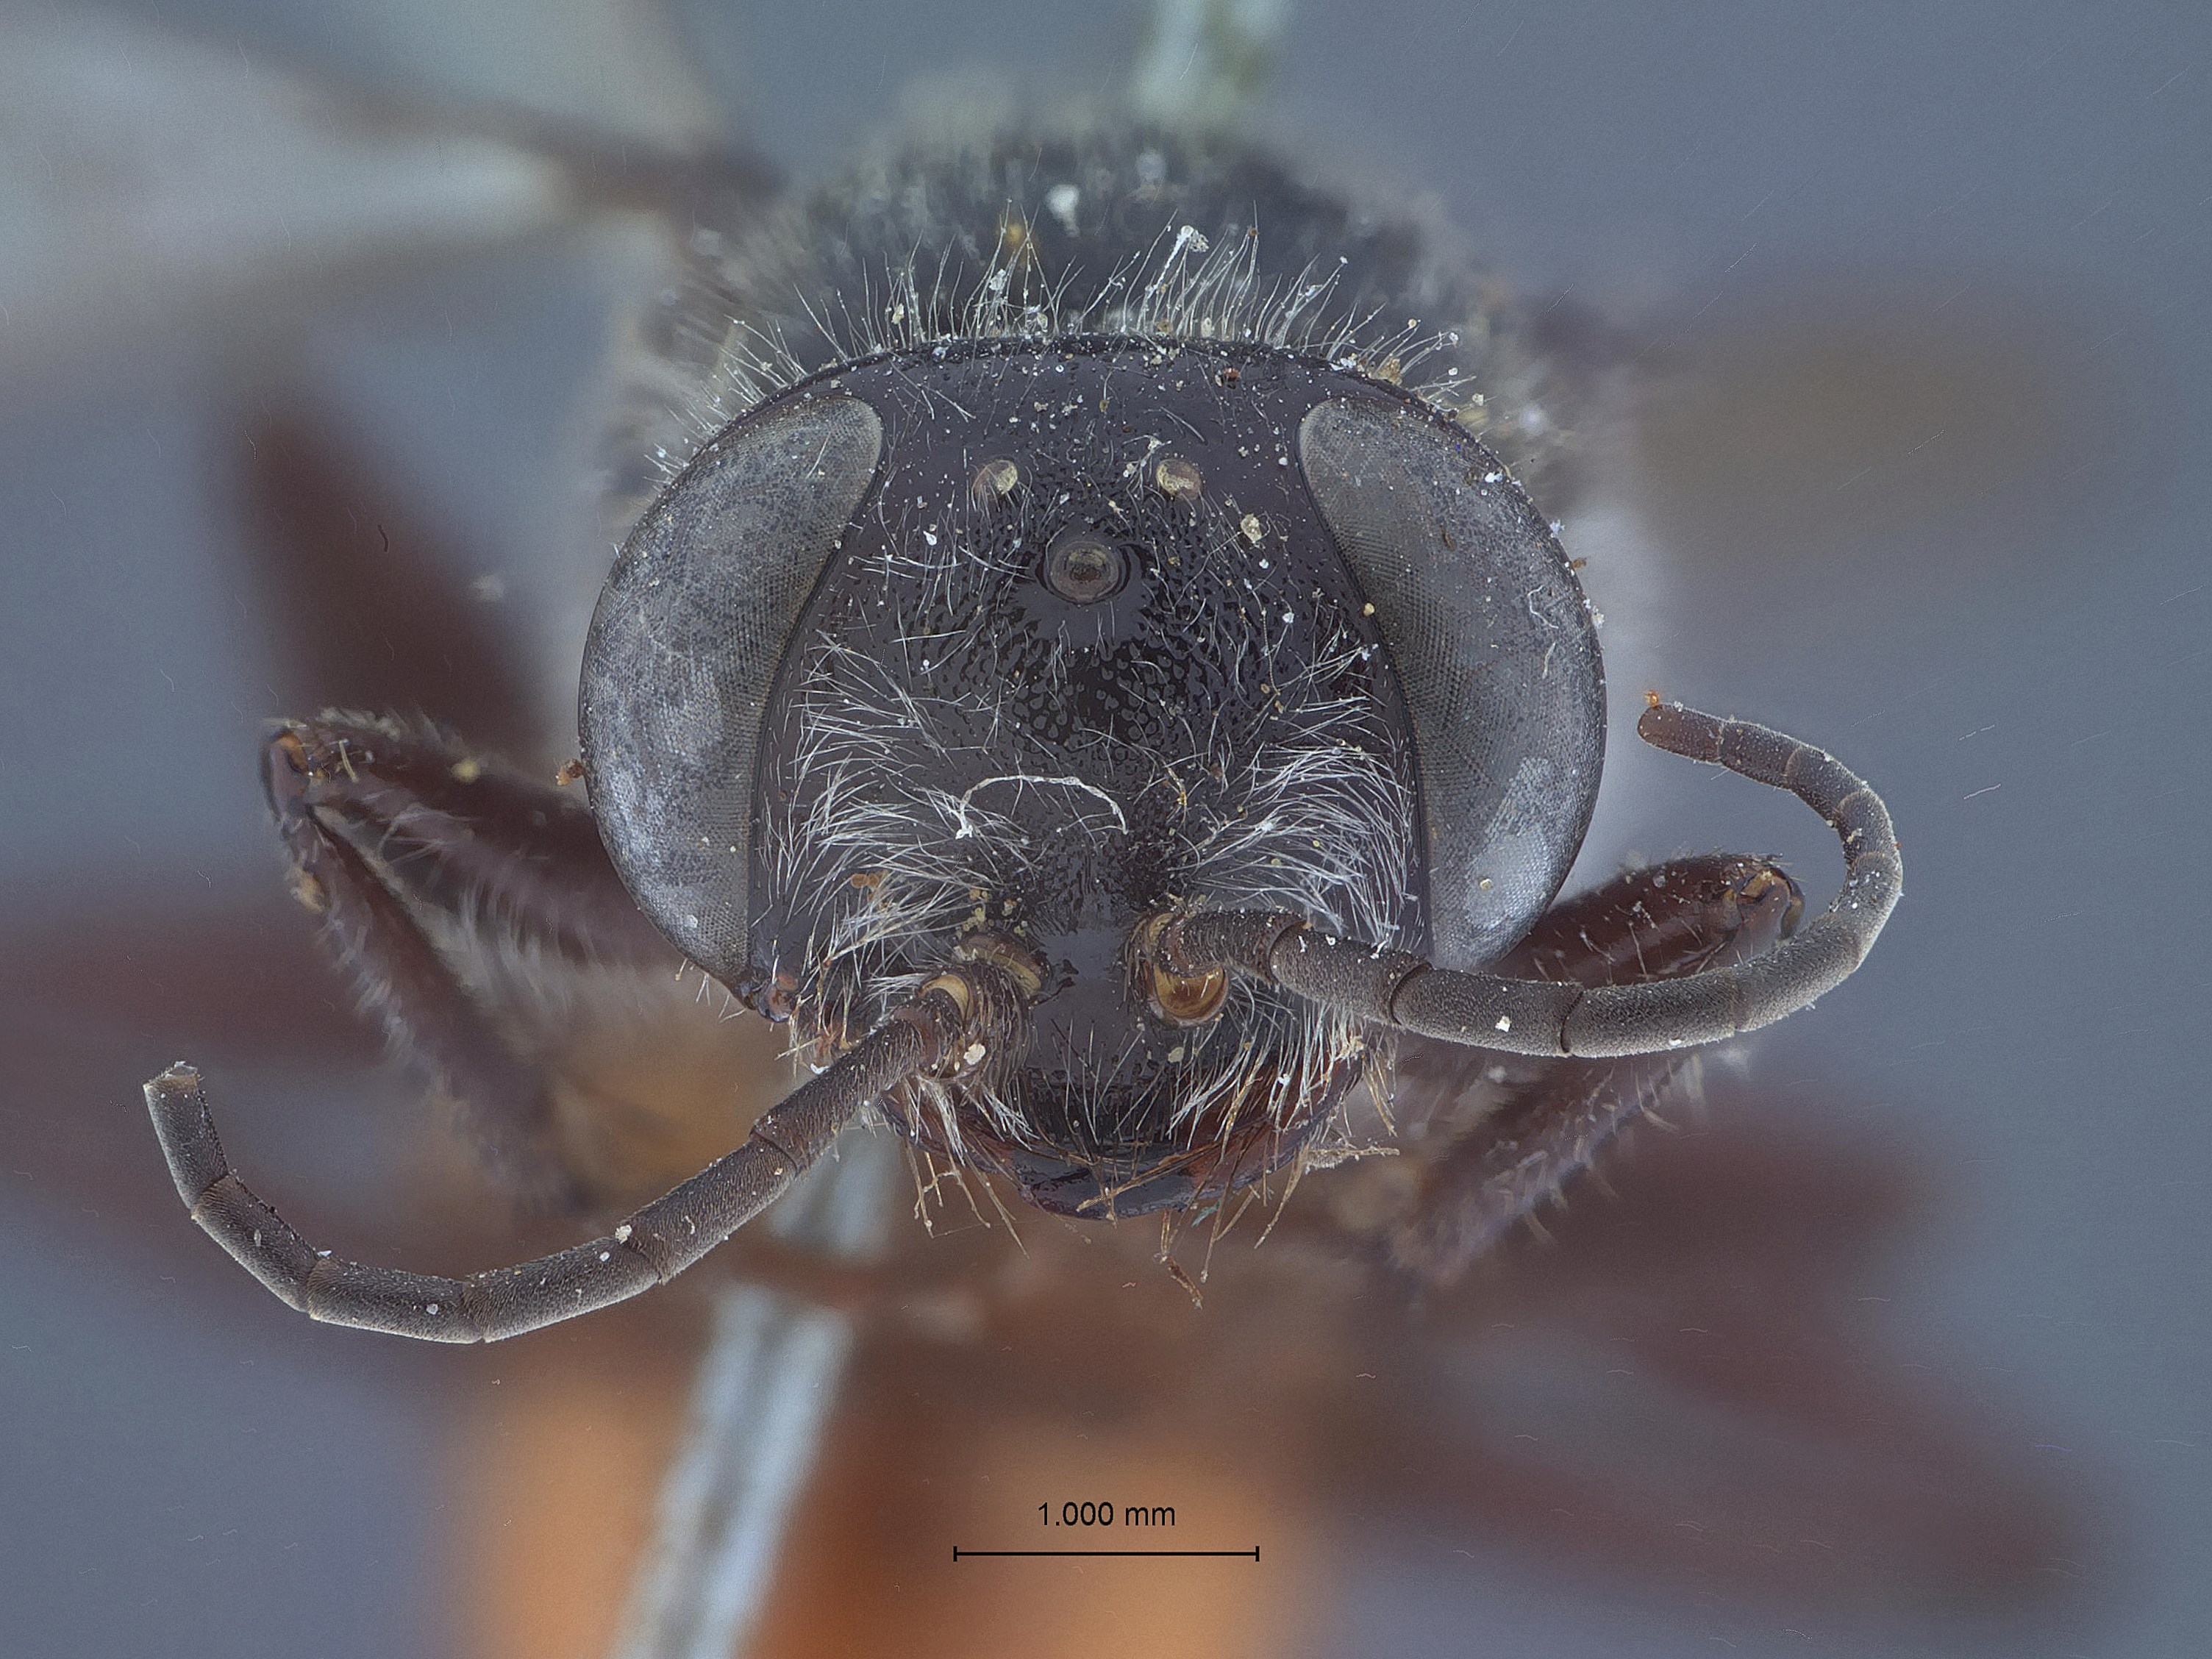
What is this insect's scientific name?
Astata rufiventris
